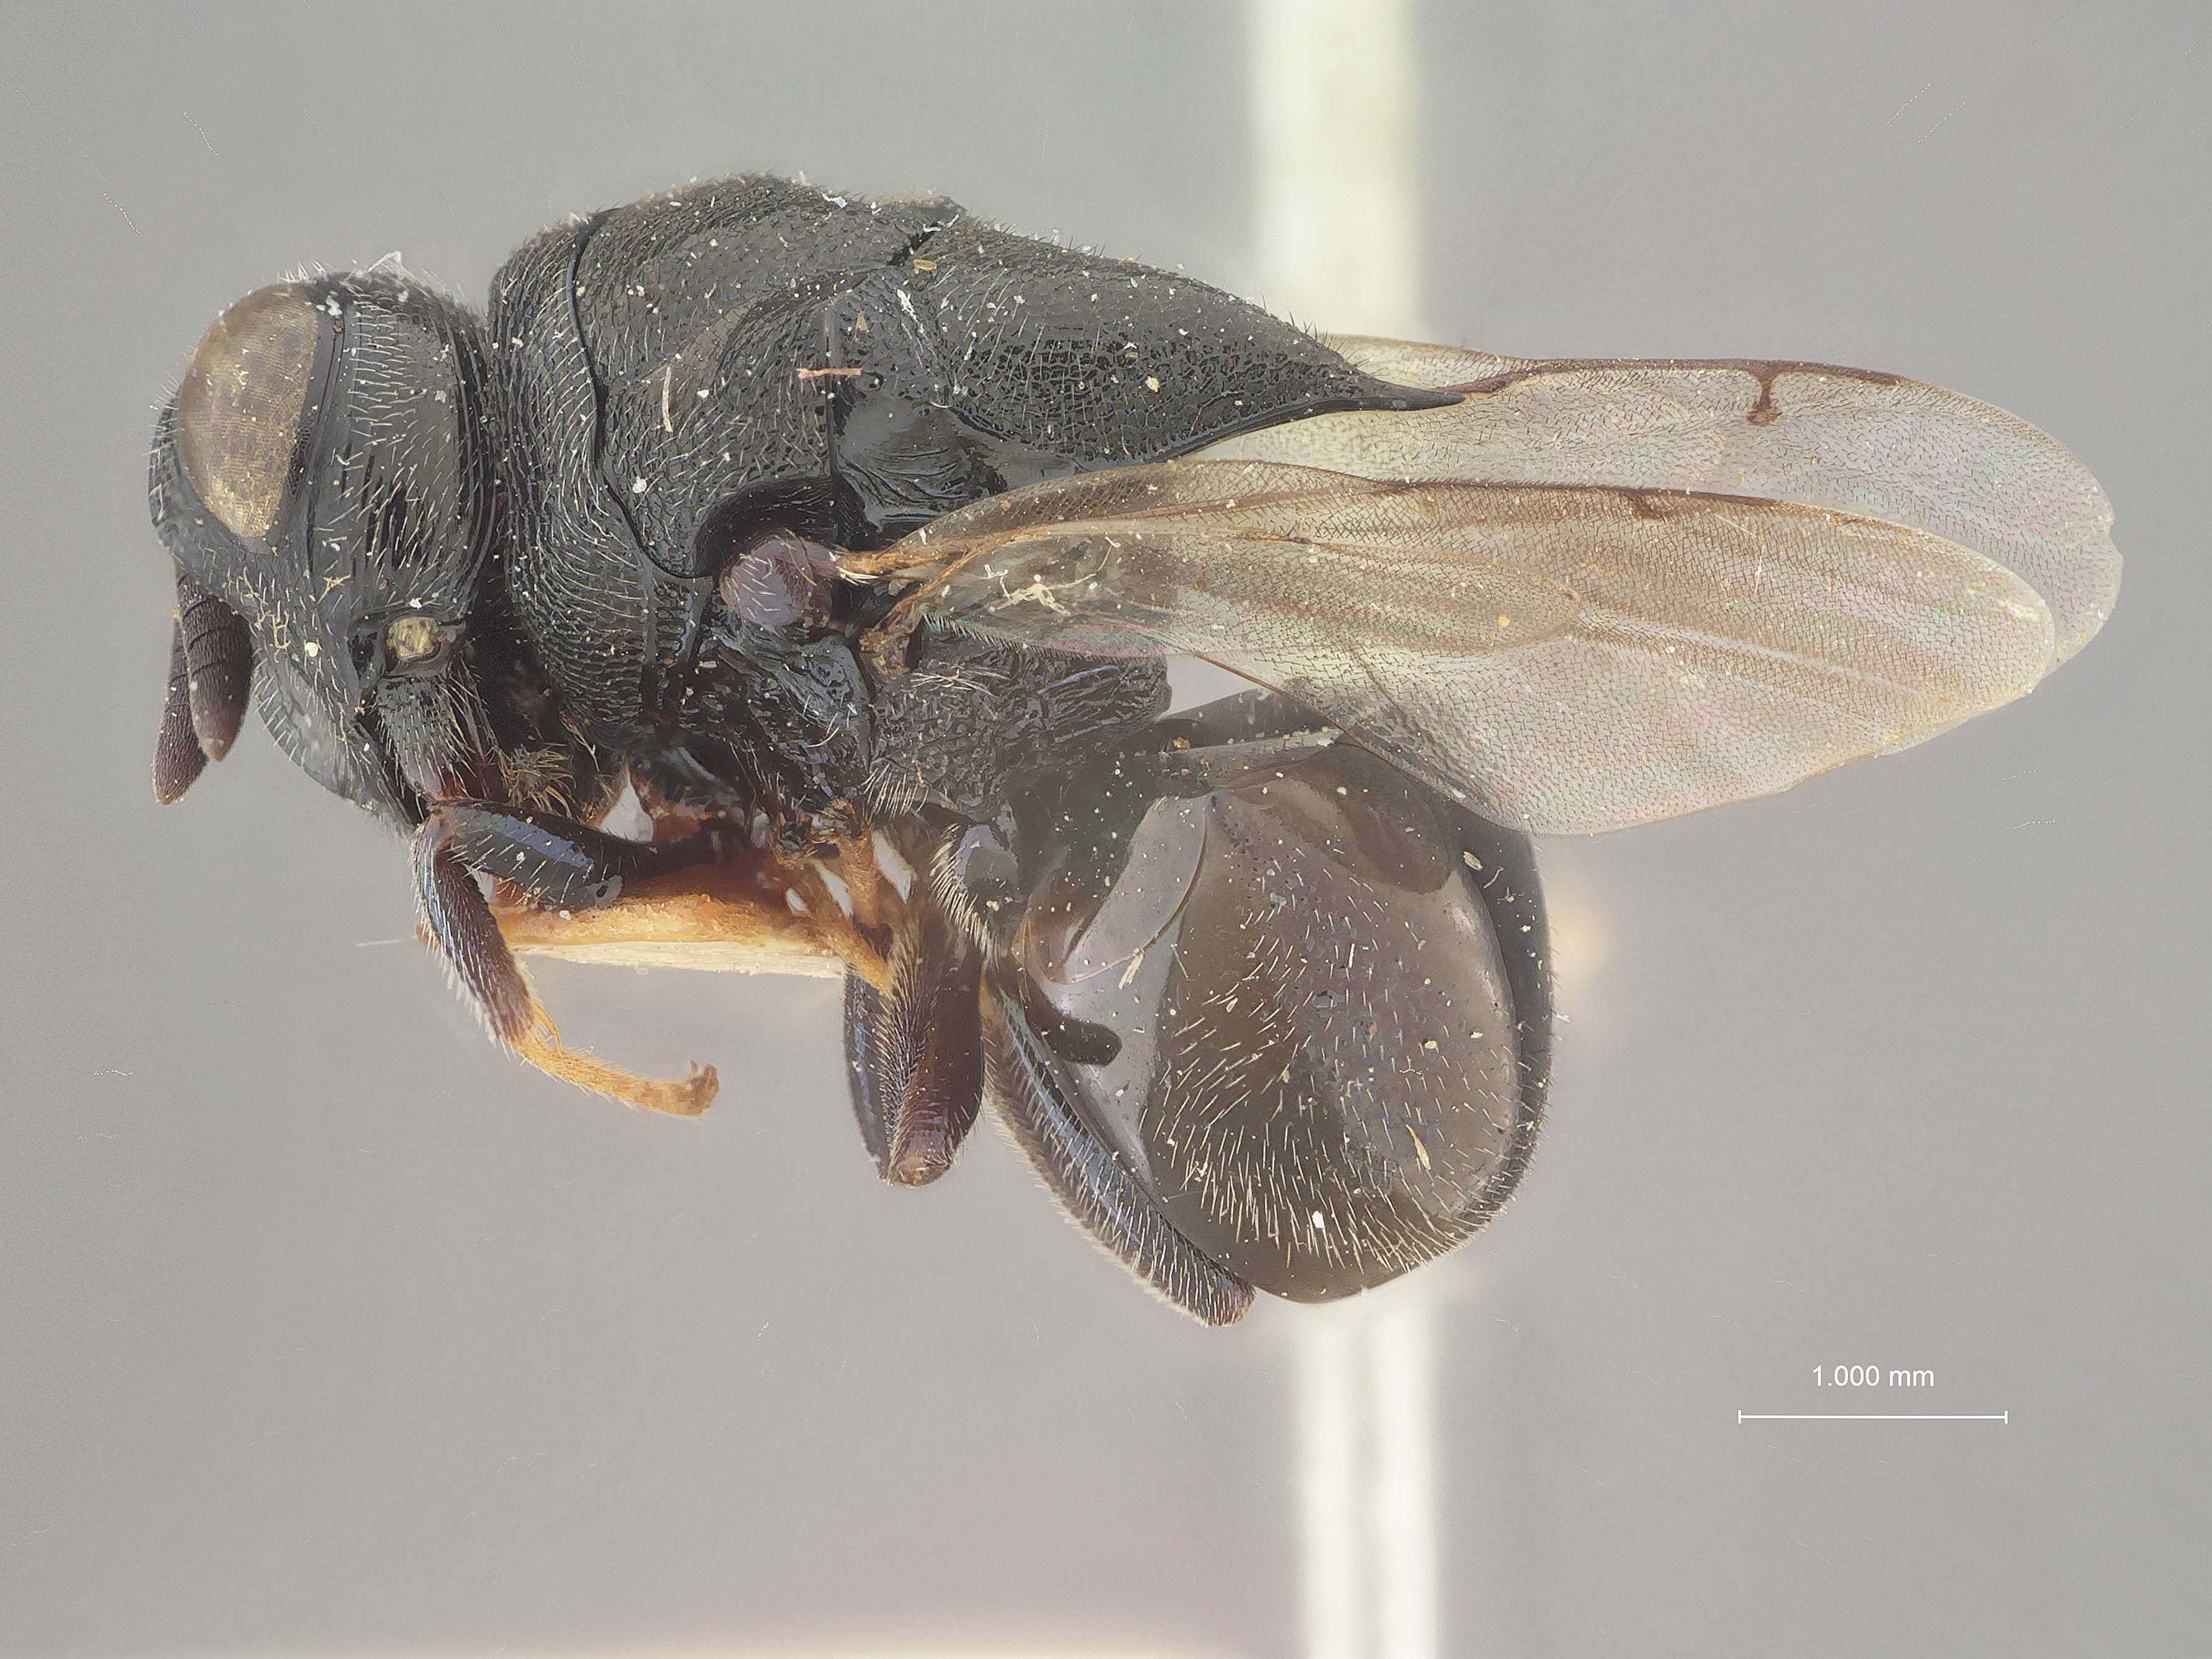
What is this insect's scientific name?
Krombeinius sauion
